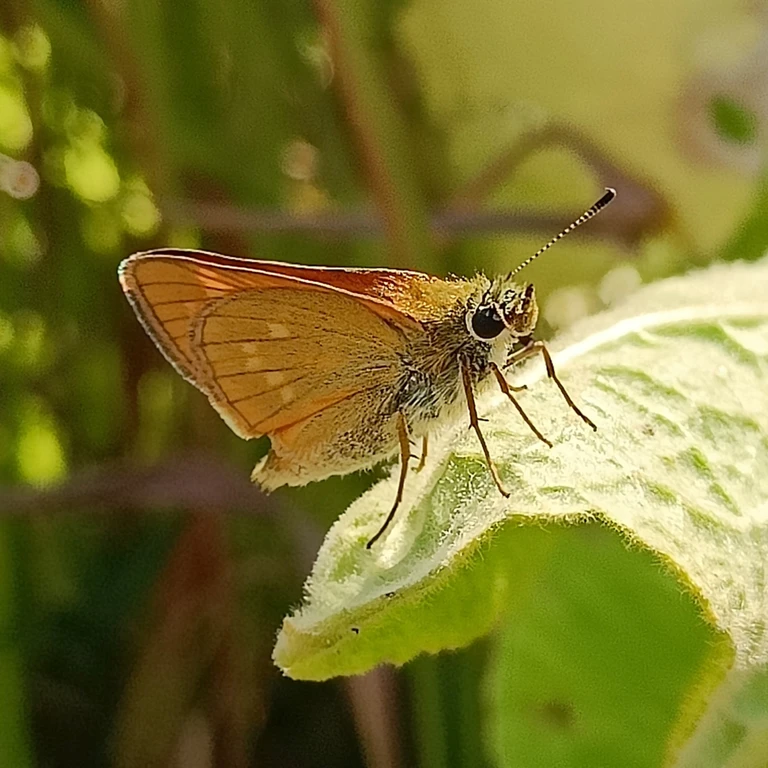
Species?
Ochlodes sylvanus (also Ochlodes venata)
